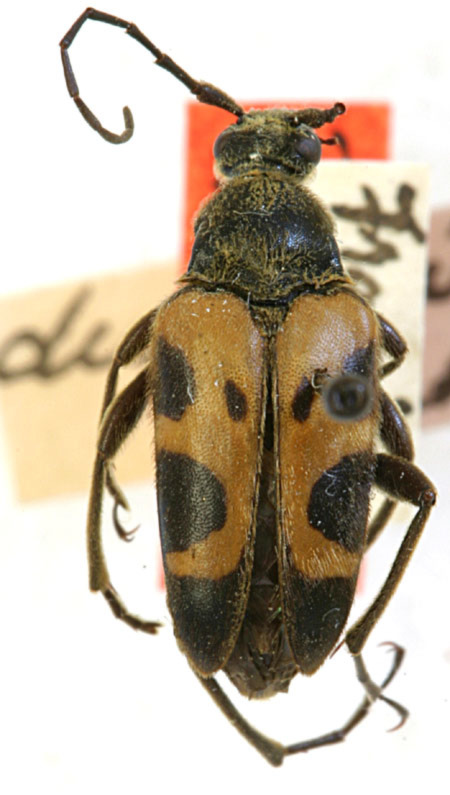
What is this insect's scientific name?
Judolia deceptiva (also Judolia cordifera)
